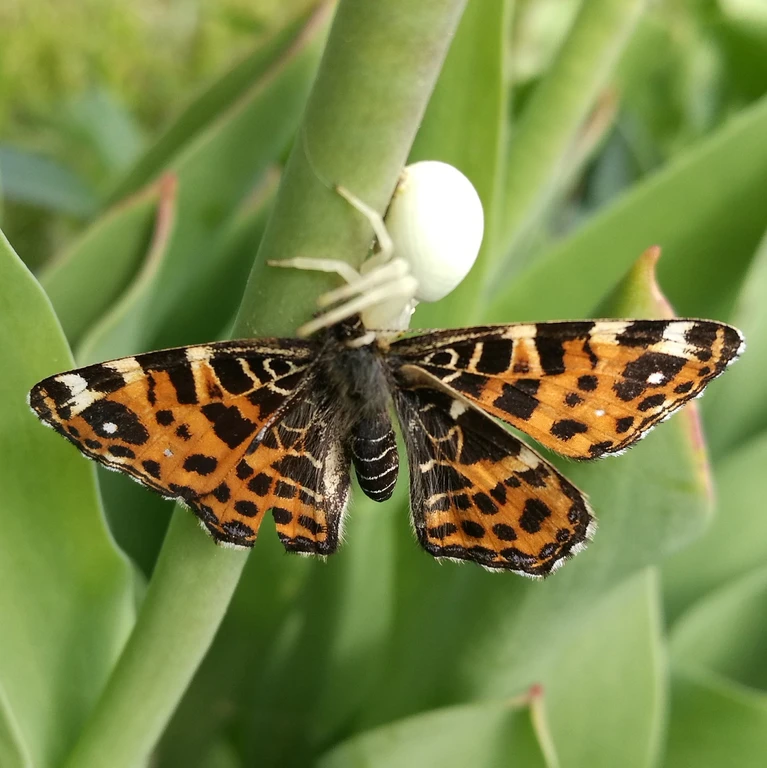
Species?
Araschnia levana
